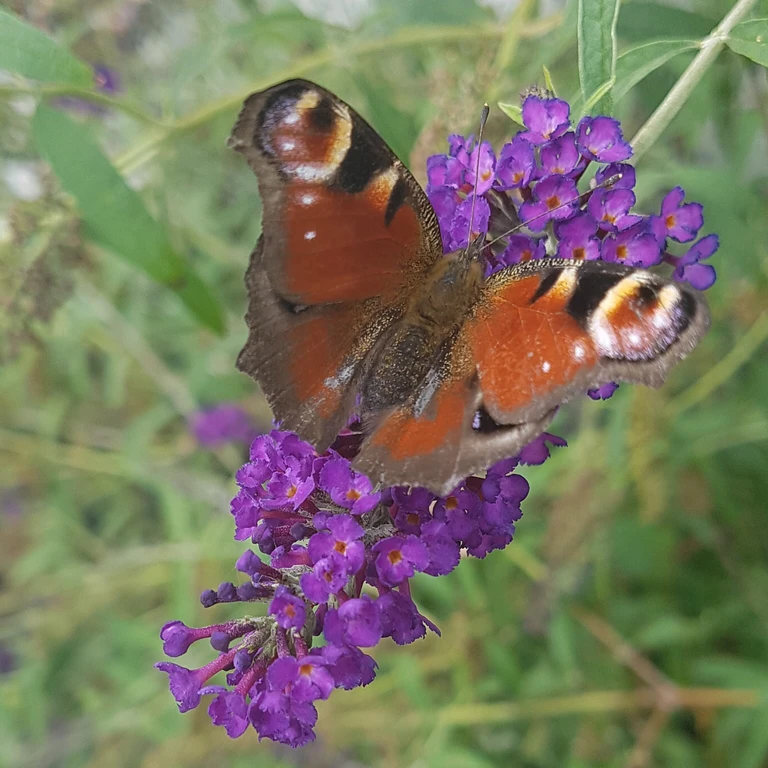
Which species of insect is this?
Aglais io
